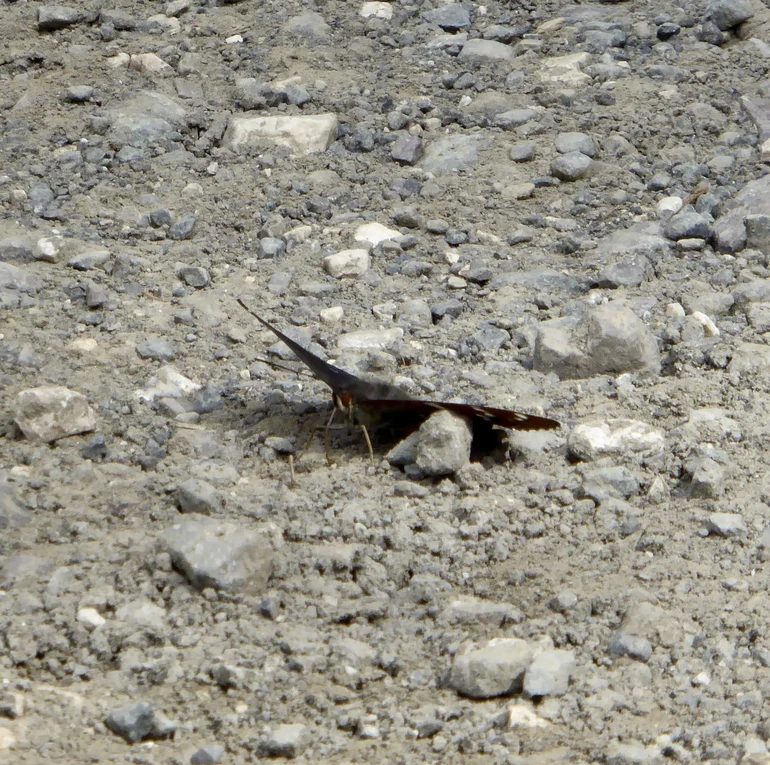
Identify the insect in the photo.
Limenitis populi
